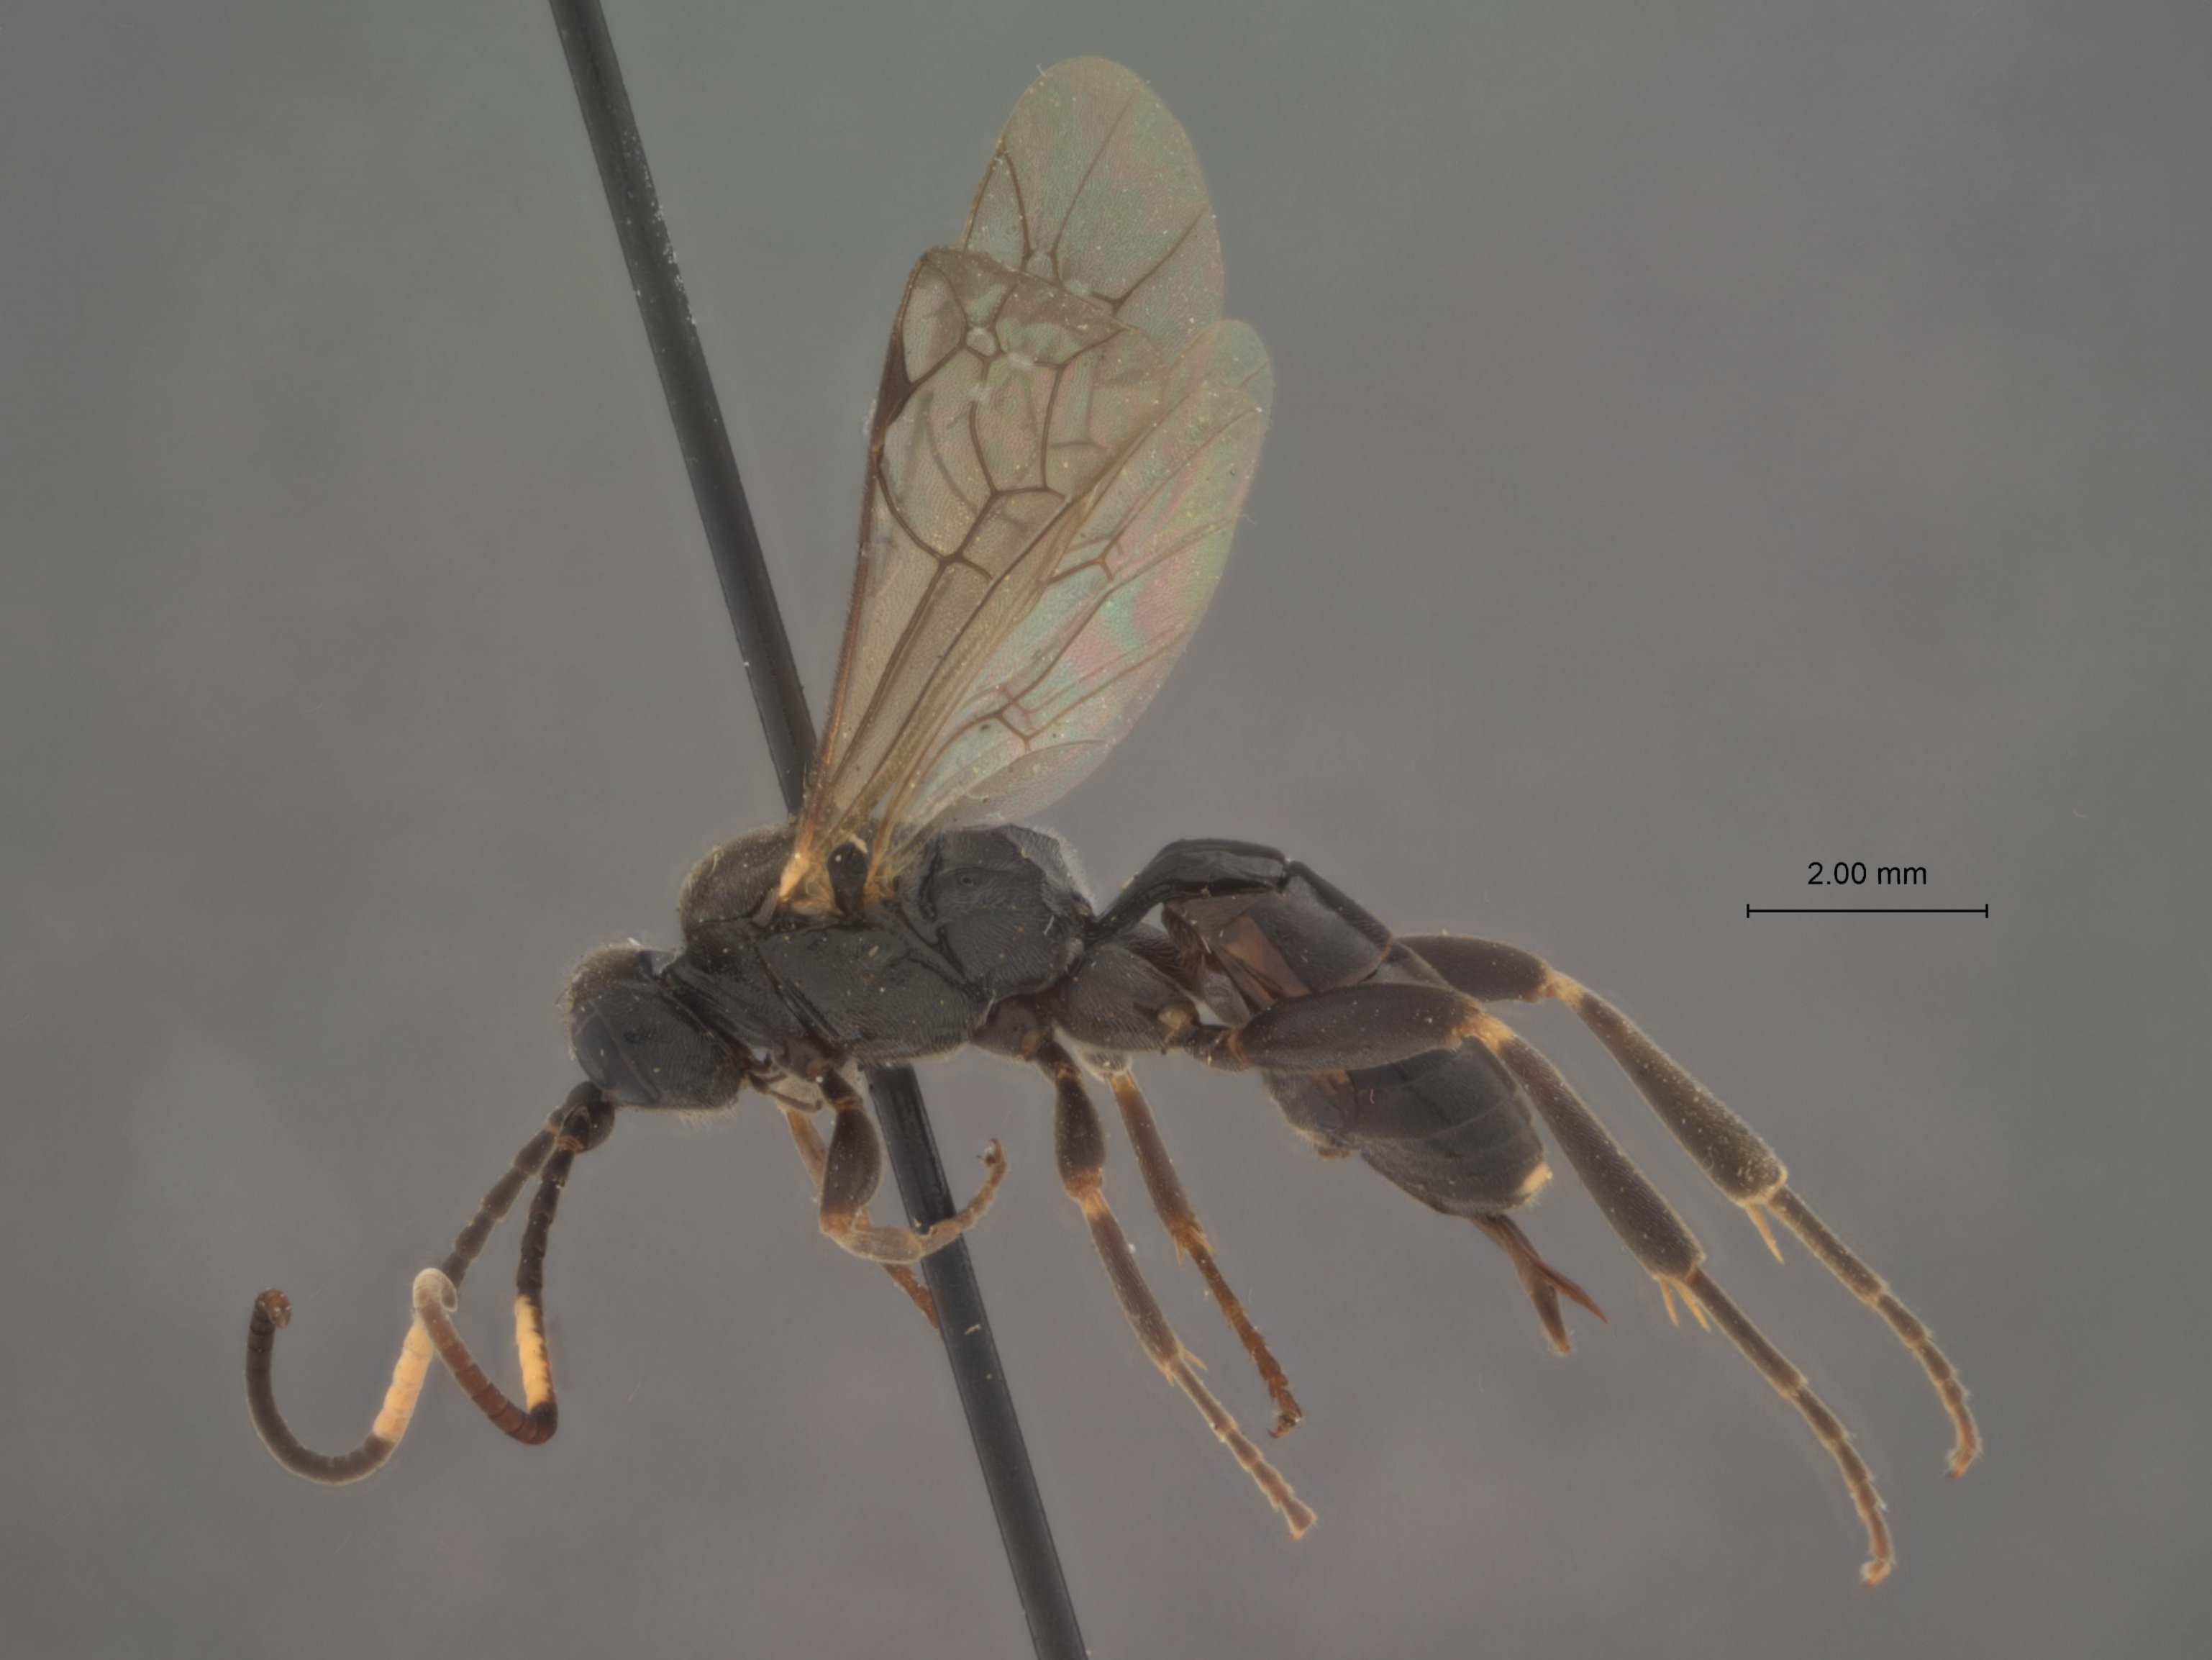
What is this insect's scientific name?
Pezoporus annulaticrus
